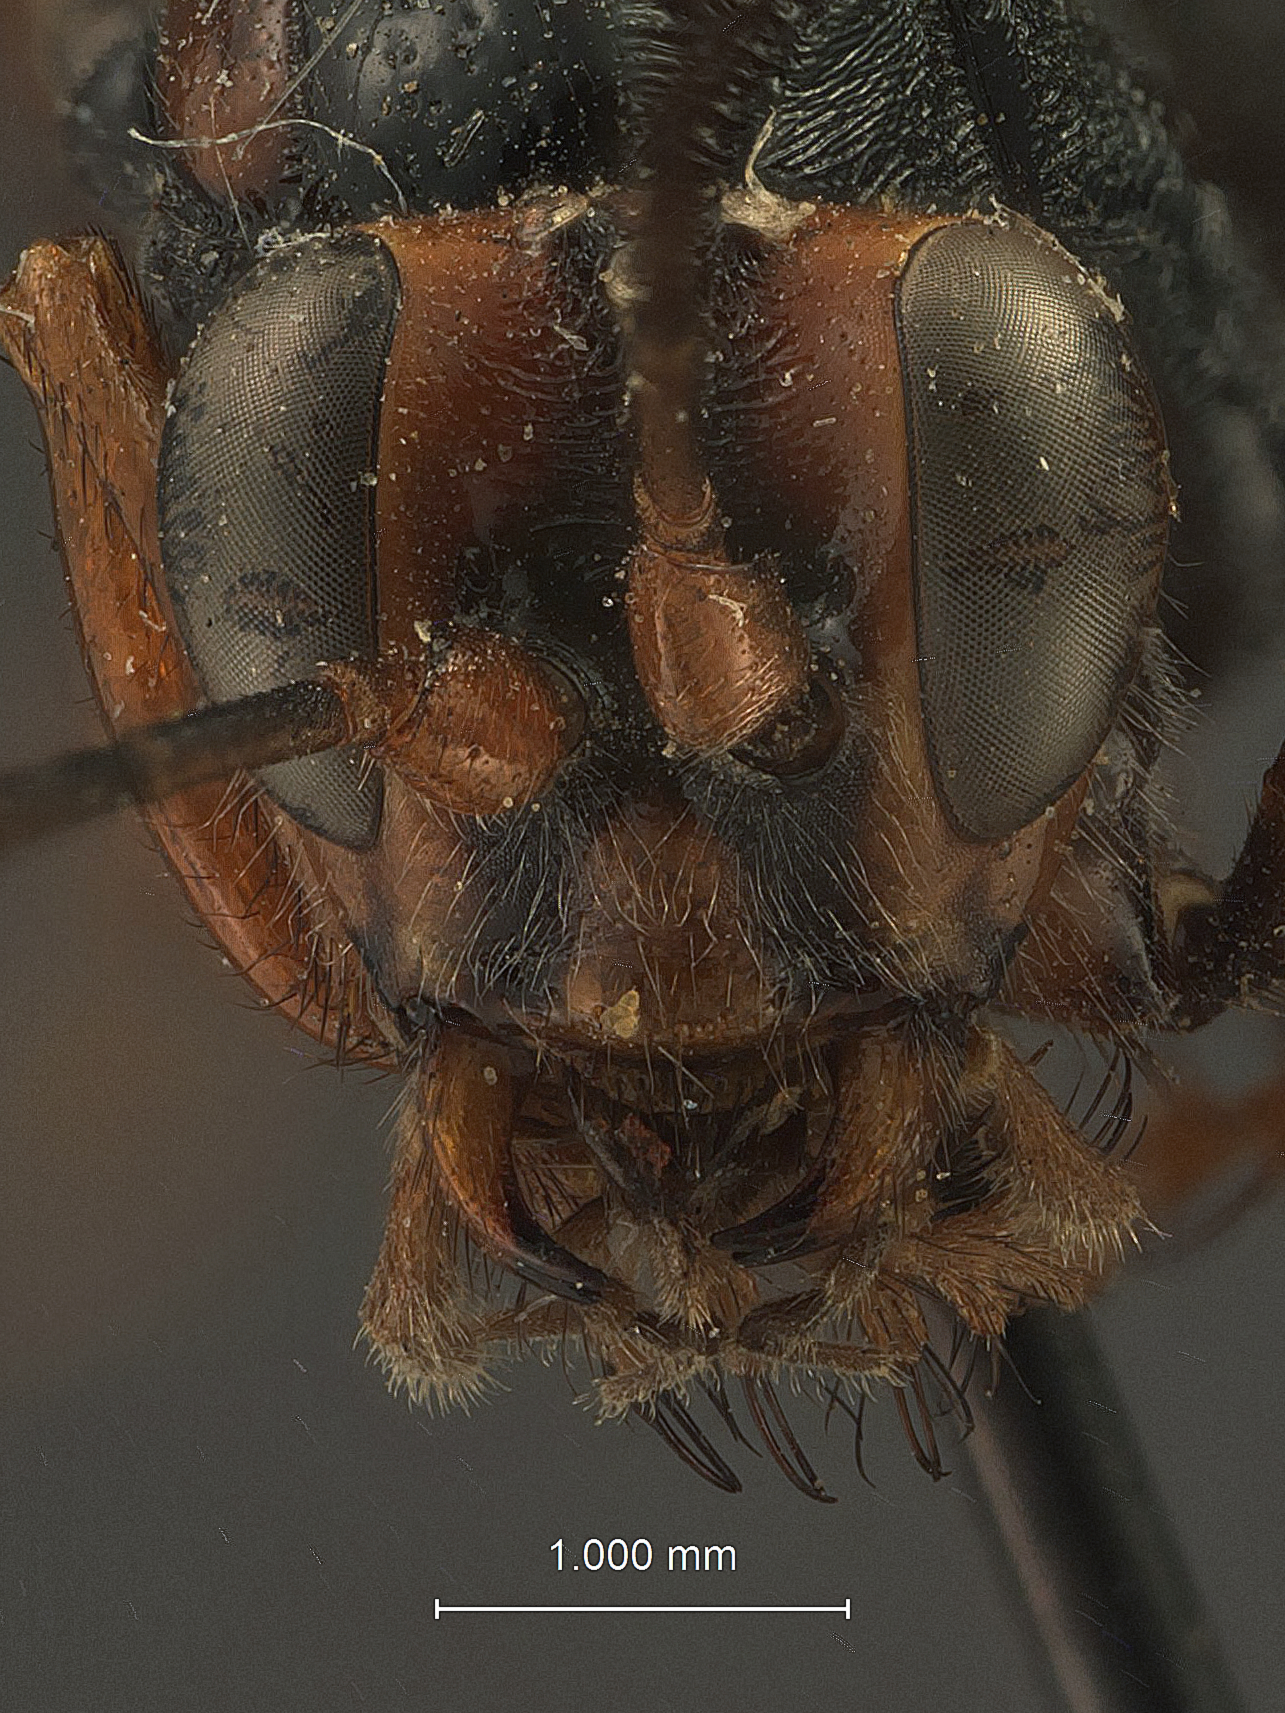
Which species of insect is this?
Cryptus mirabilis
